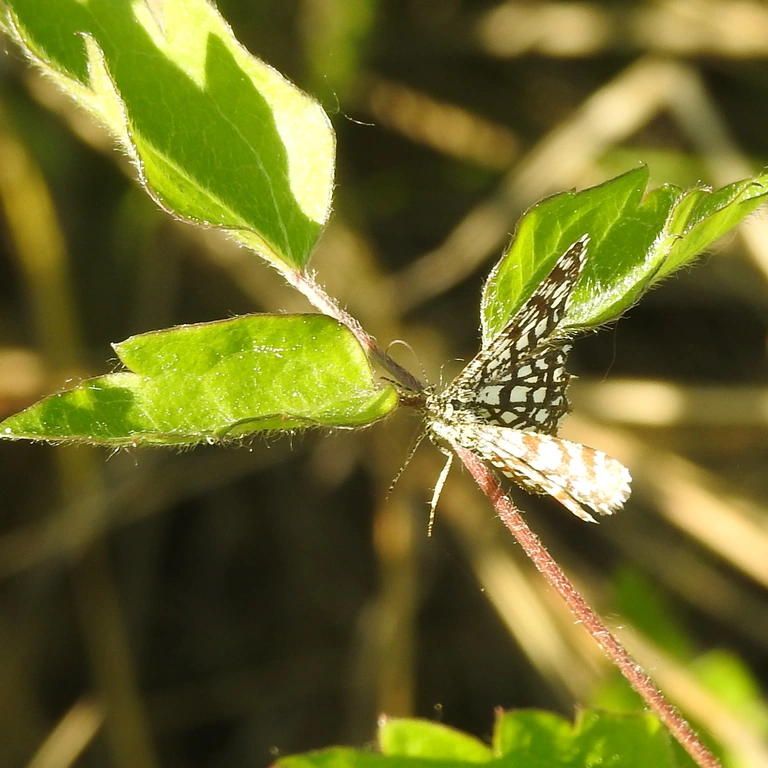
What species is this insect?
Chiasmia clathrata
